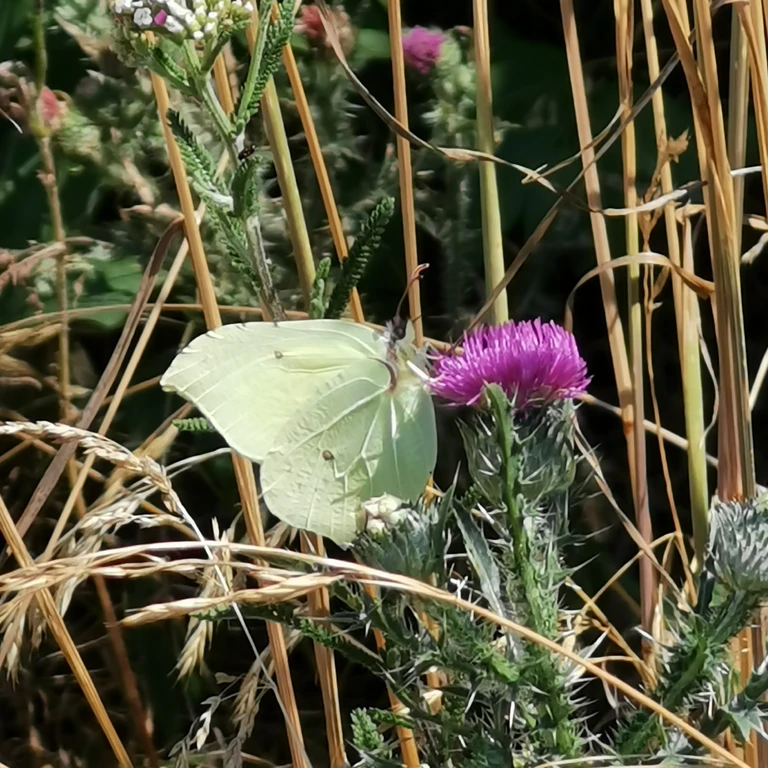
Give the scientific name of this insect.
Gonepteryx rhamni
